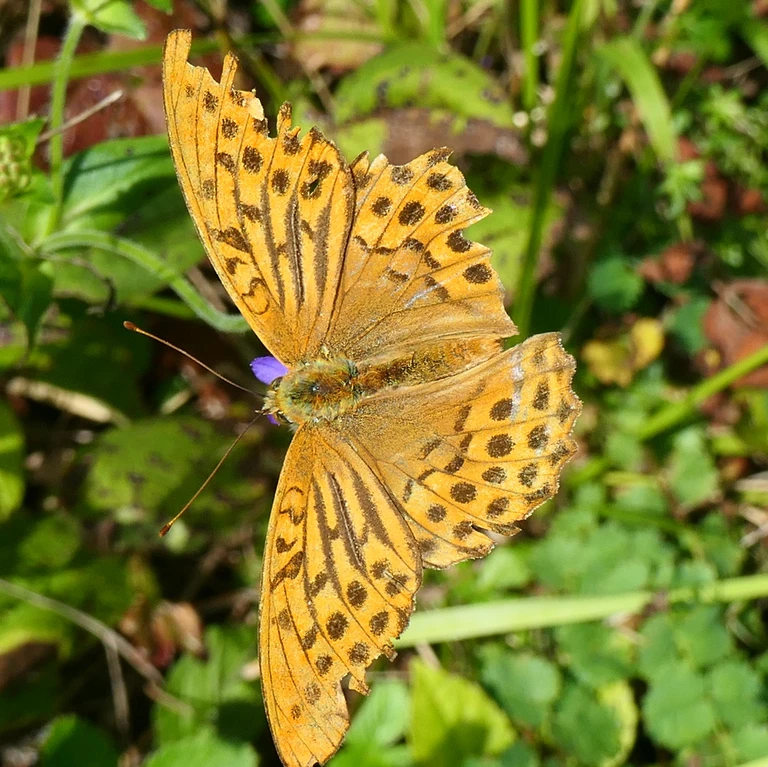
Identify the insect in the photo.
Argynnis paphia
